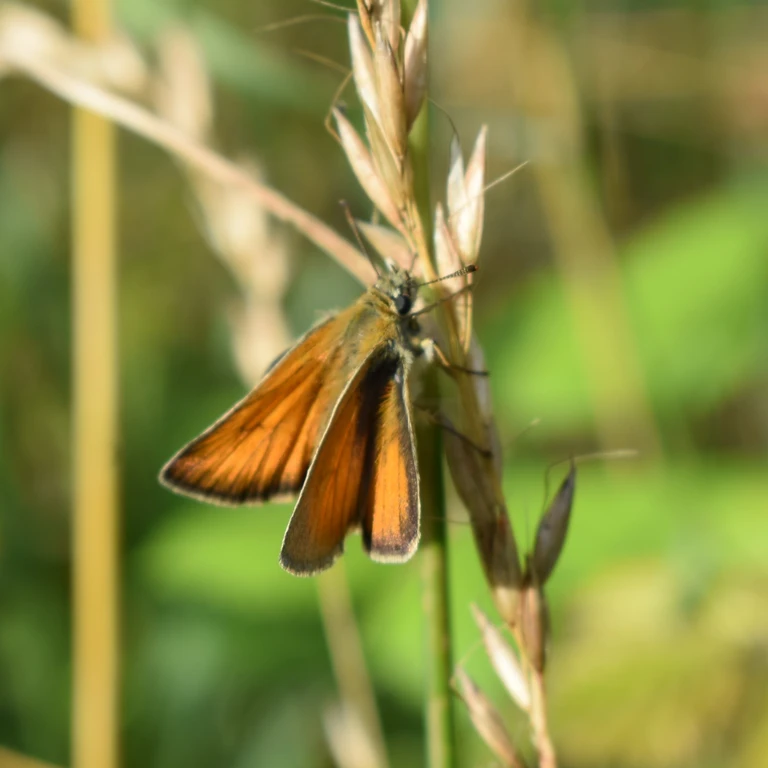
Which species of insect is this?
Thymelicus sylvestris
